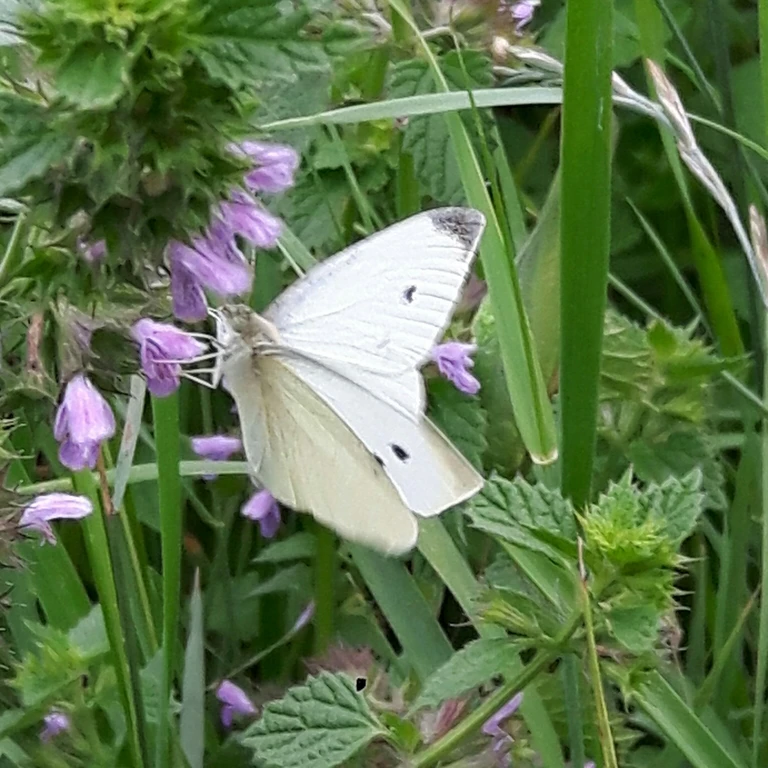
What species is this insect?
Pieris rapae
